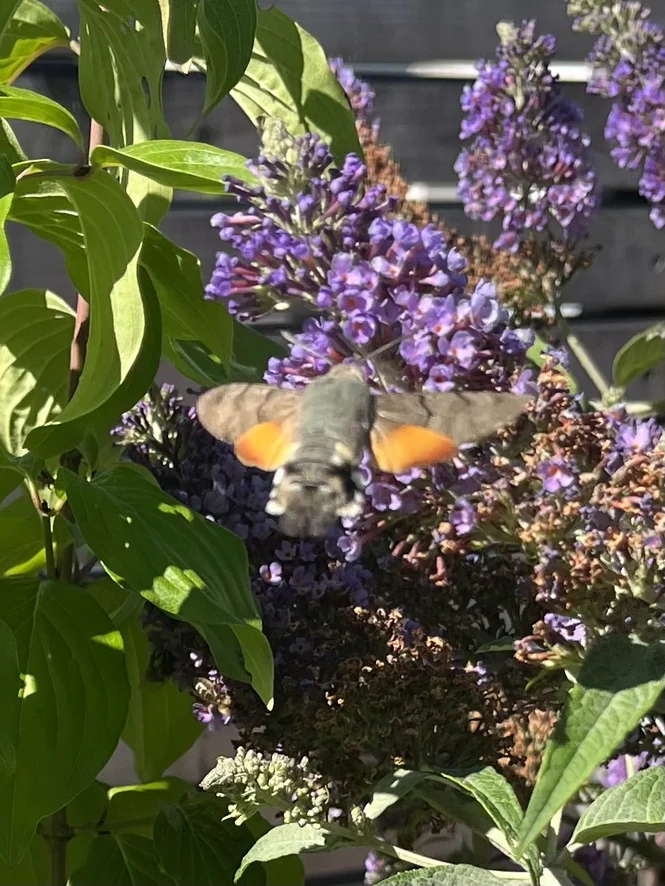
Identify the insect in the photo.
Macroglossum stellatarum
